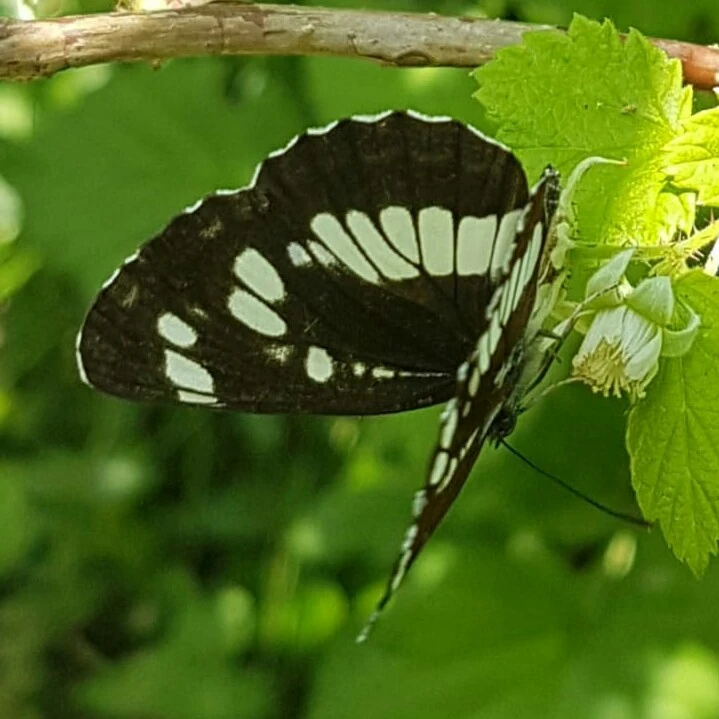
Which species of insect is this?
Neptis rivularis
